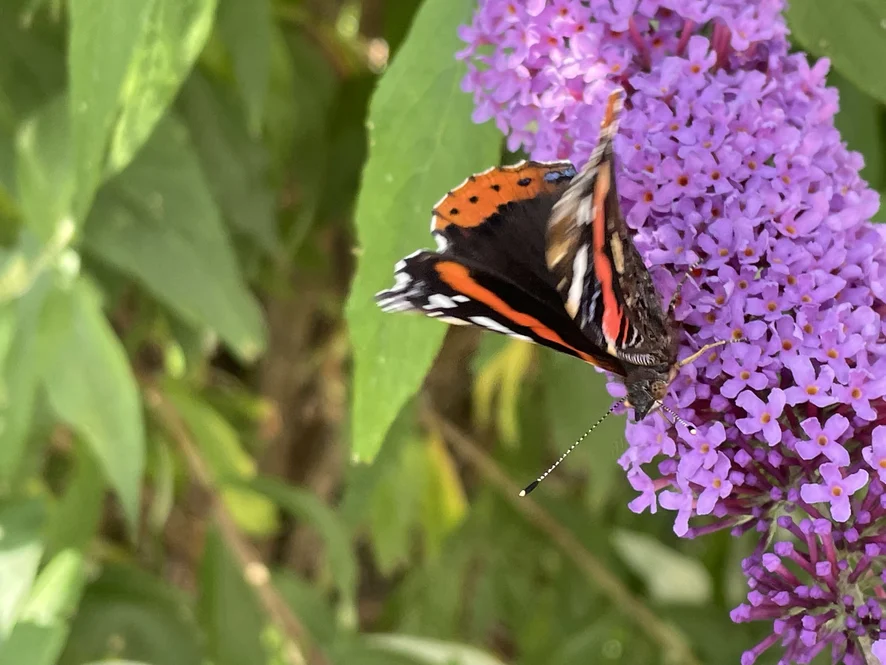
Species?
Vanessa atalanta
